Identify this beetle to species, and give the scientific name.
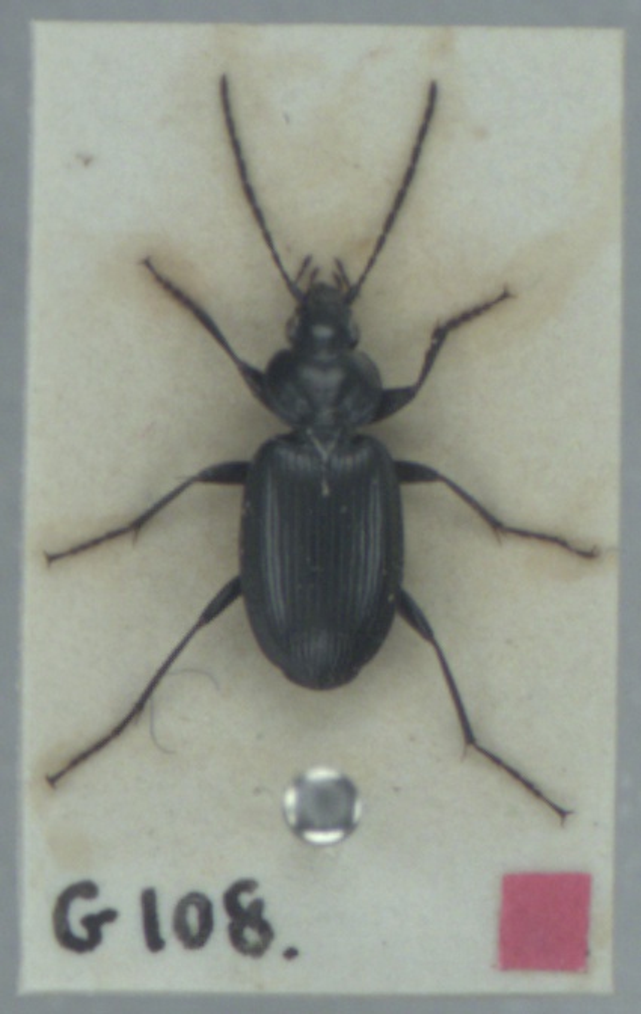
Agonum emarginatum
